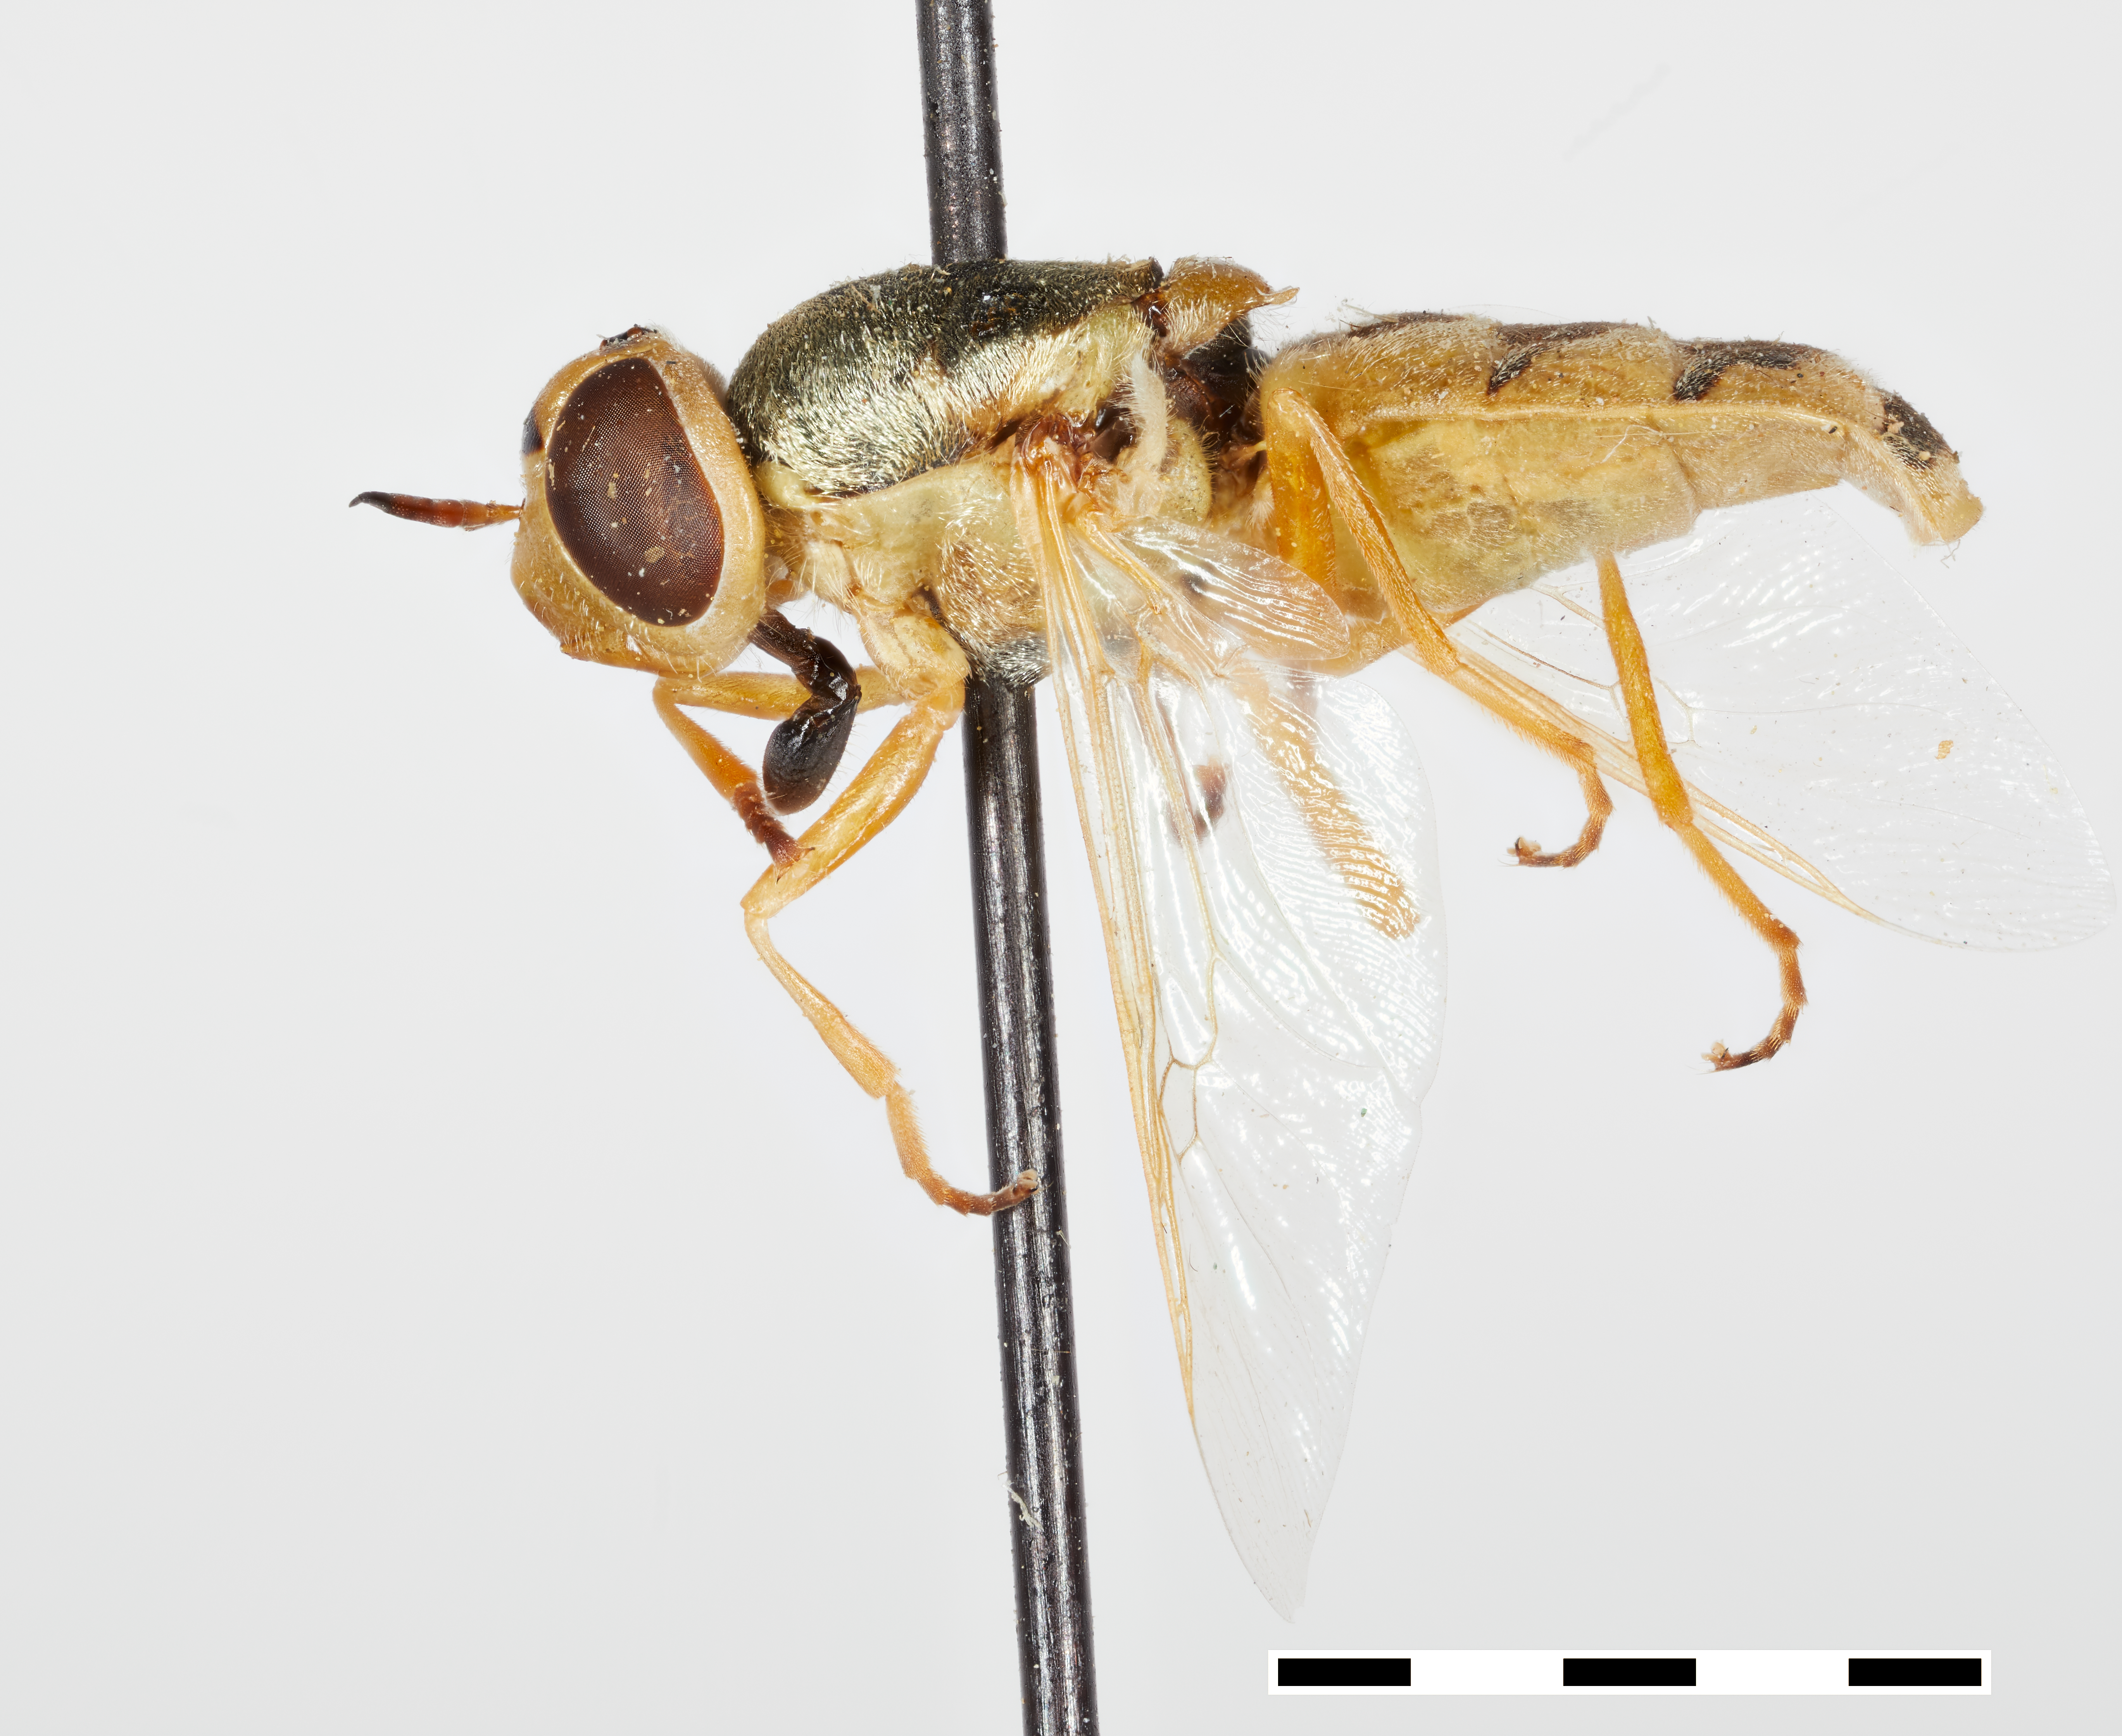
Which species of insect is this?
Odontomyia alticola
